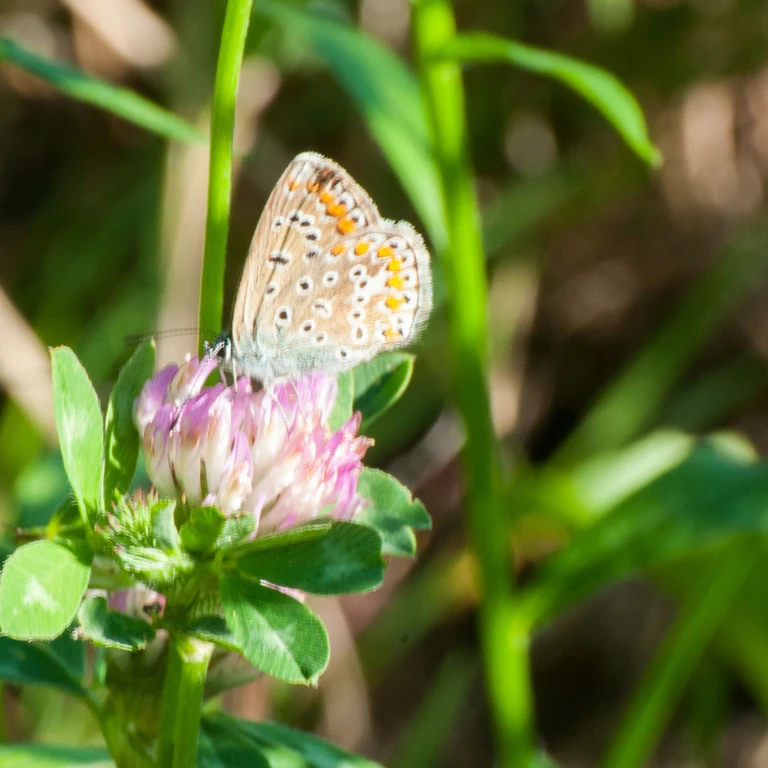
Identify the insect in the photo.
Polyommatus icarus
